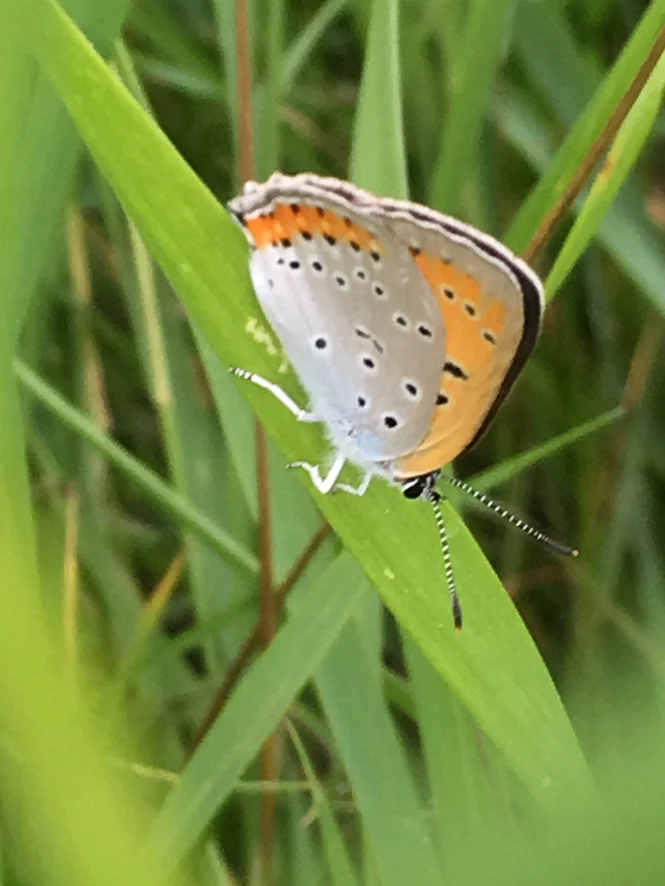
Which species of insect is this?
Lycaena dispar
